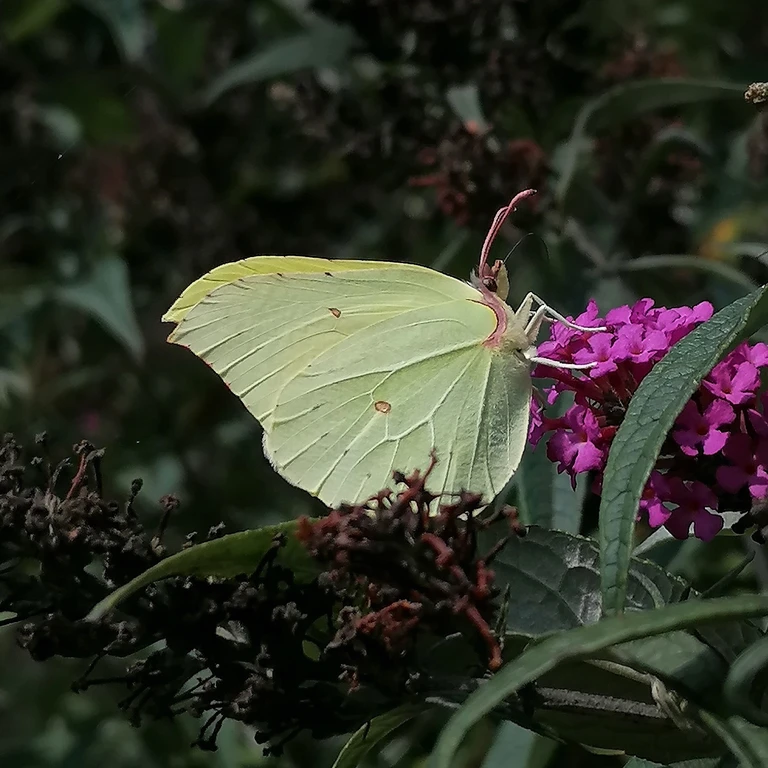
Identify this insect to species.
Gonepteryx rhamni
